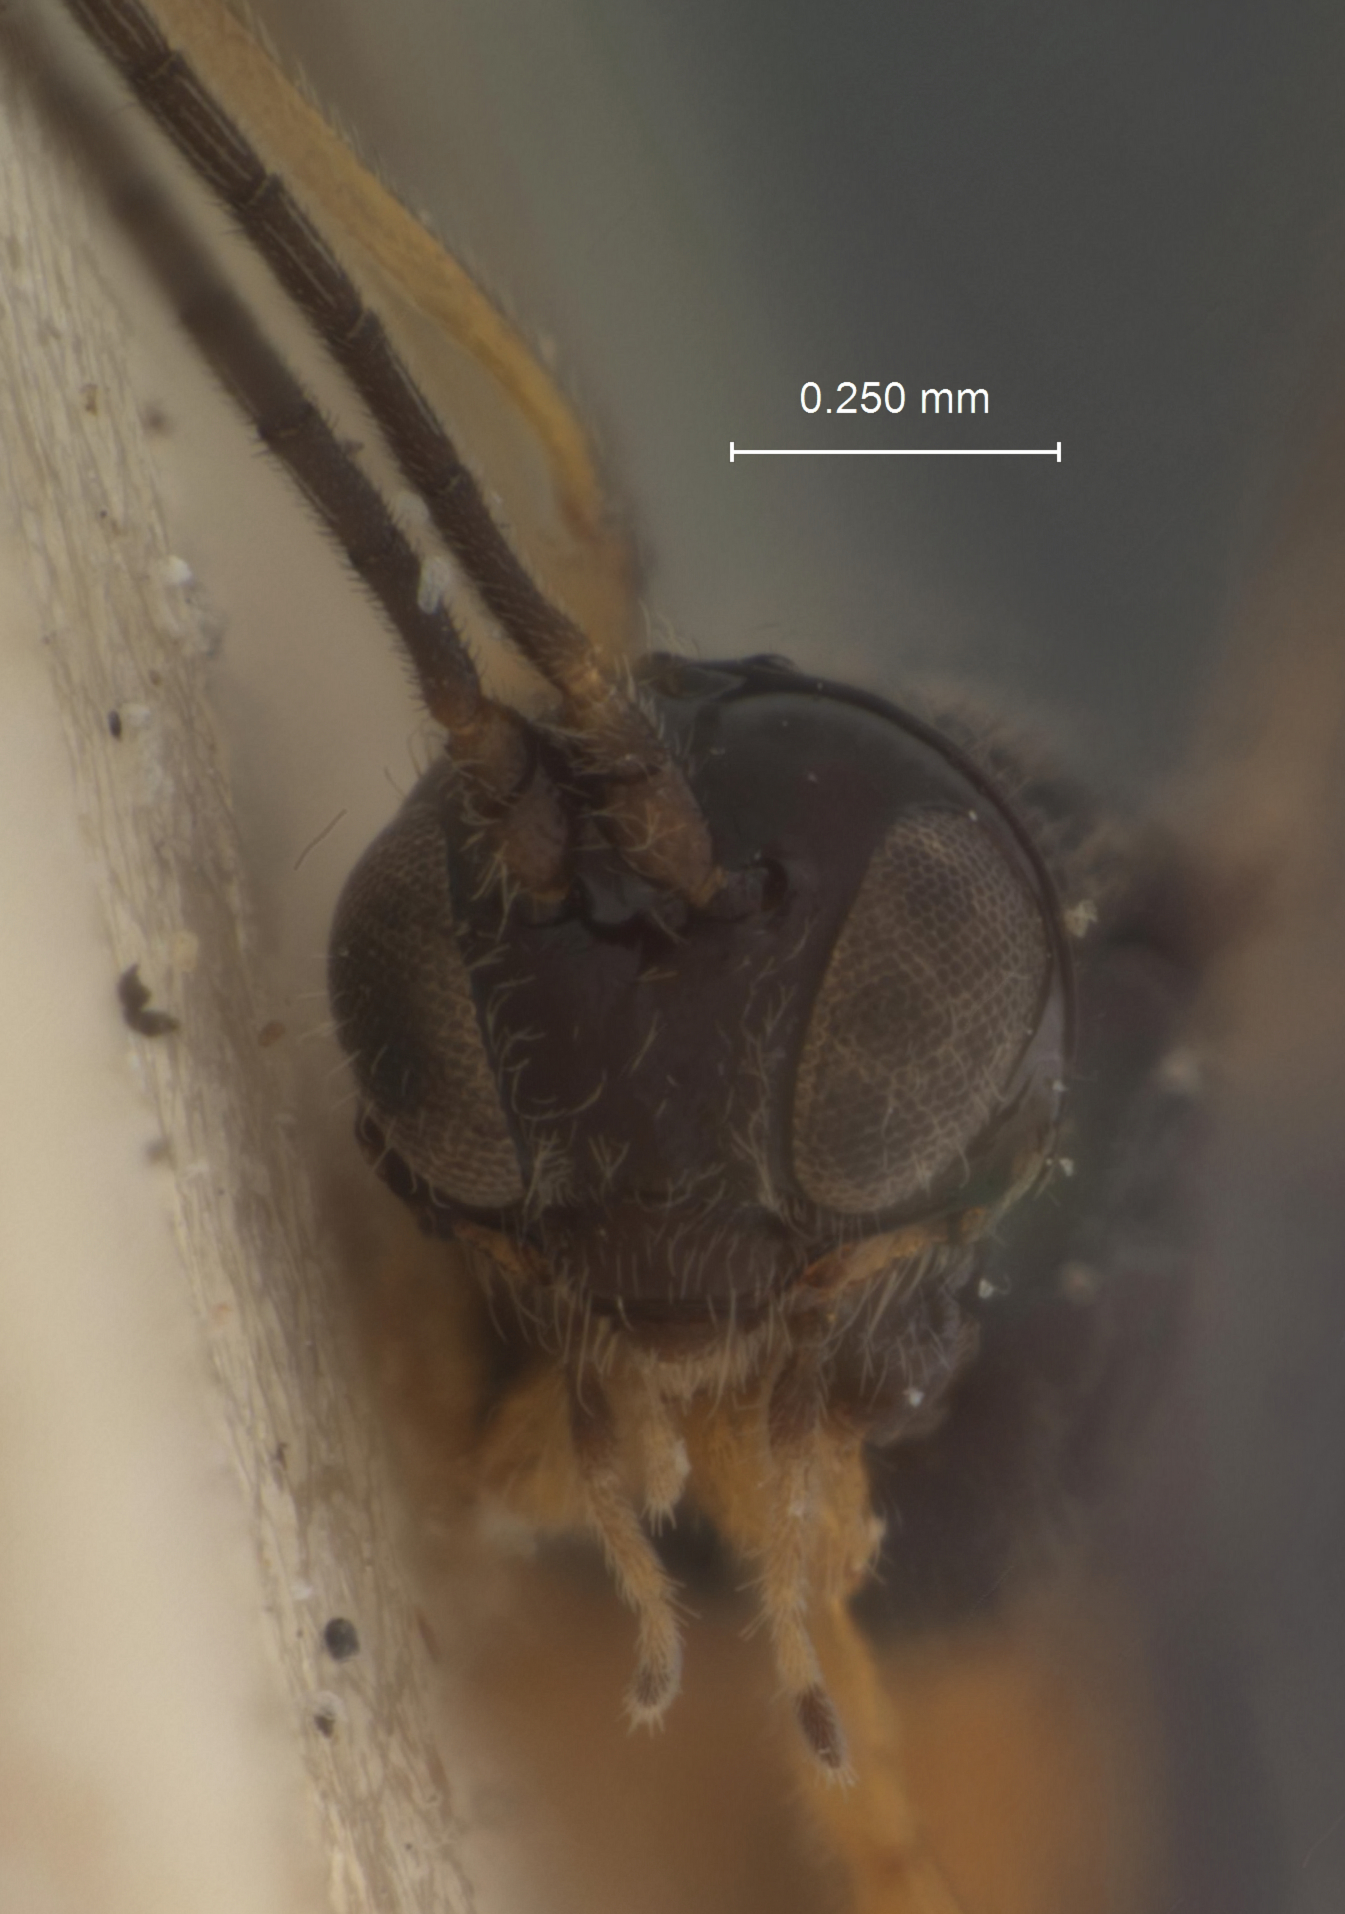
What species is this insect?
Chaenusa elongata
